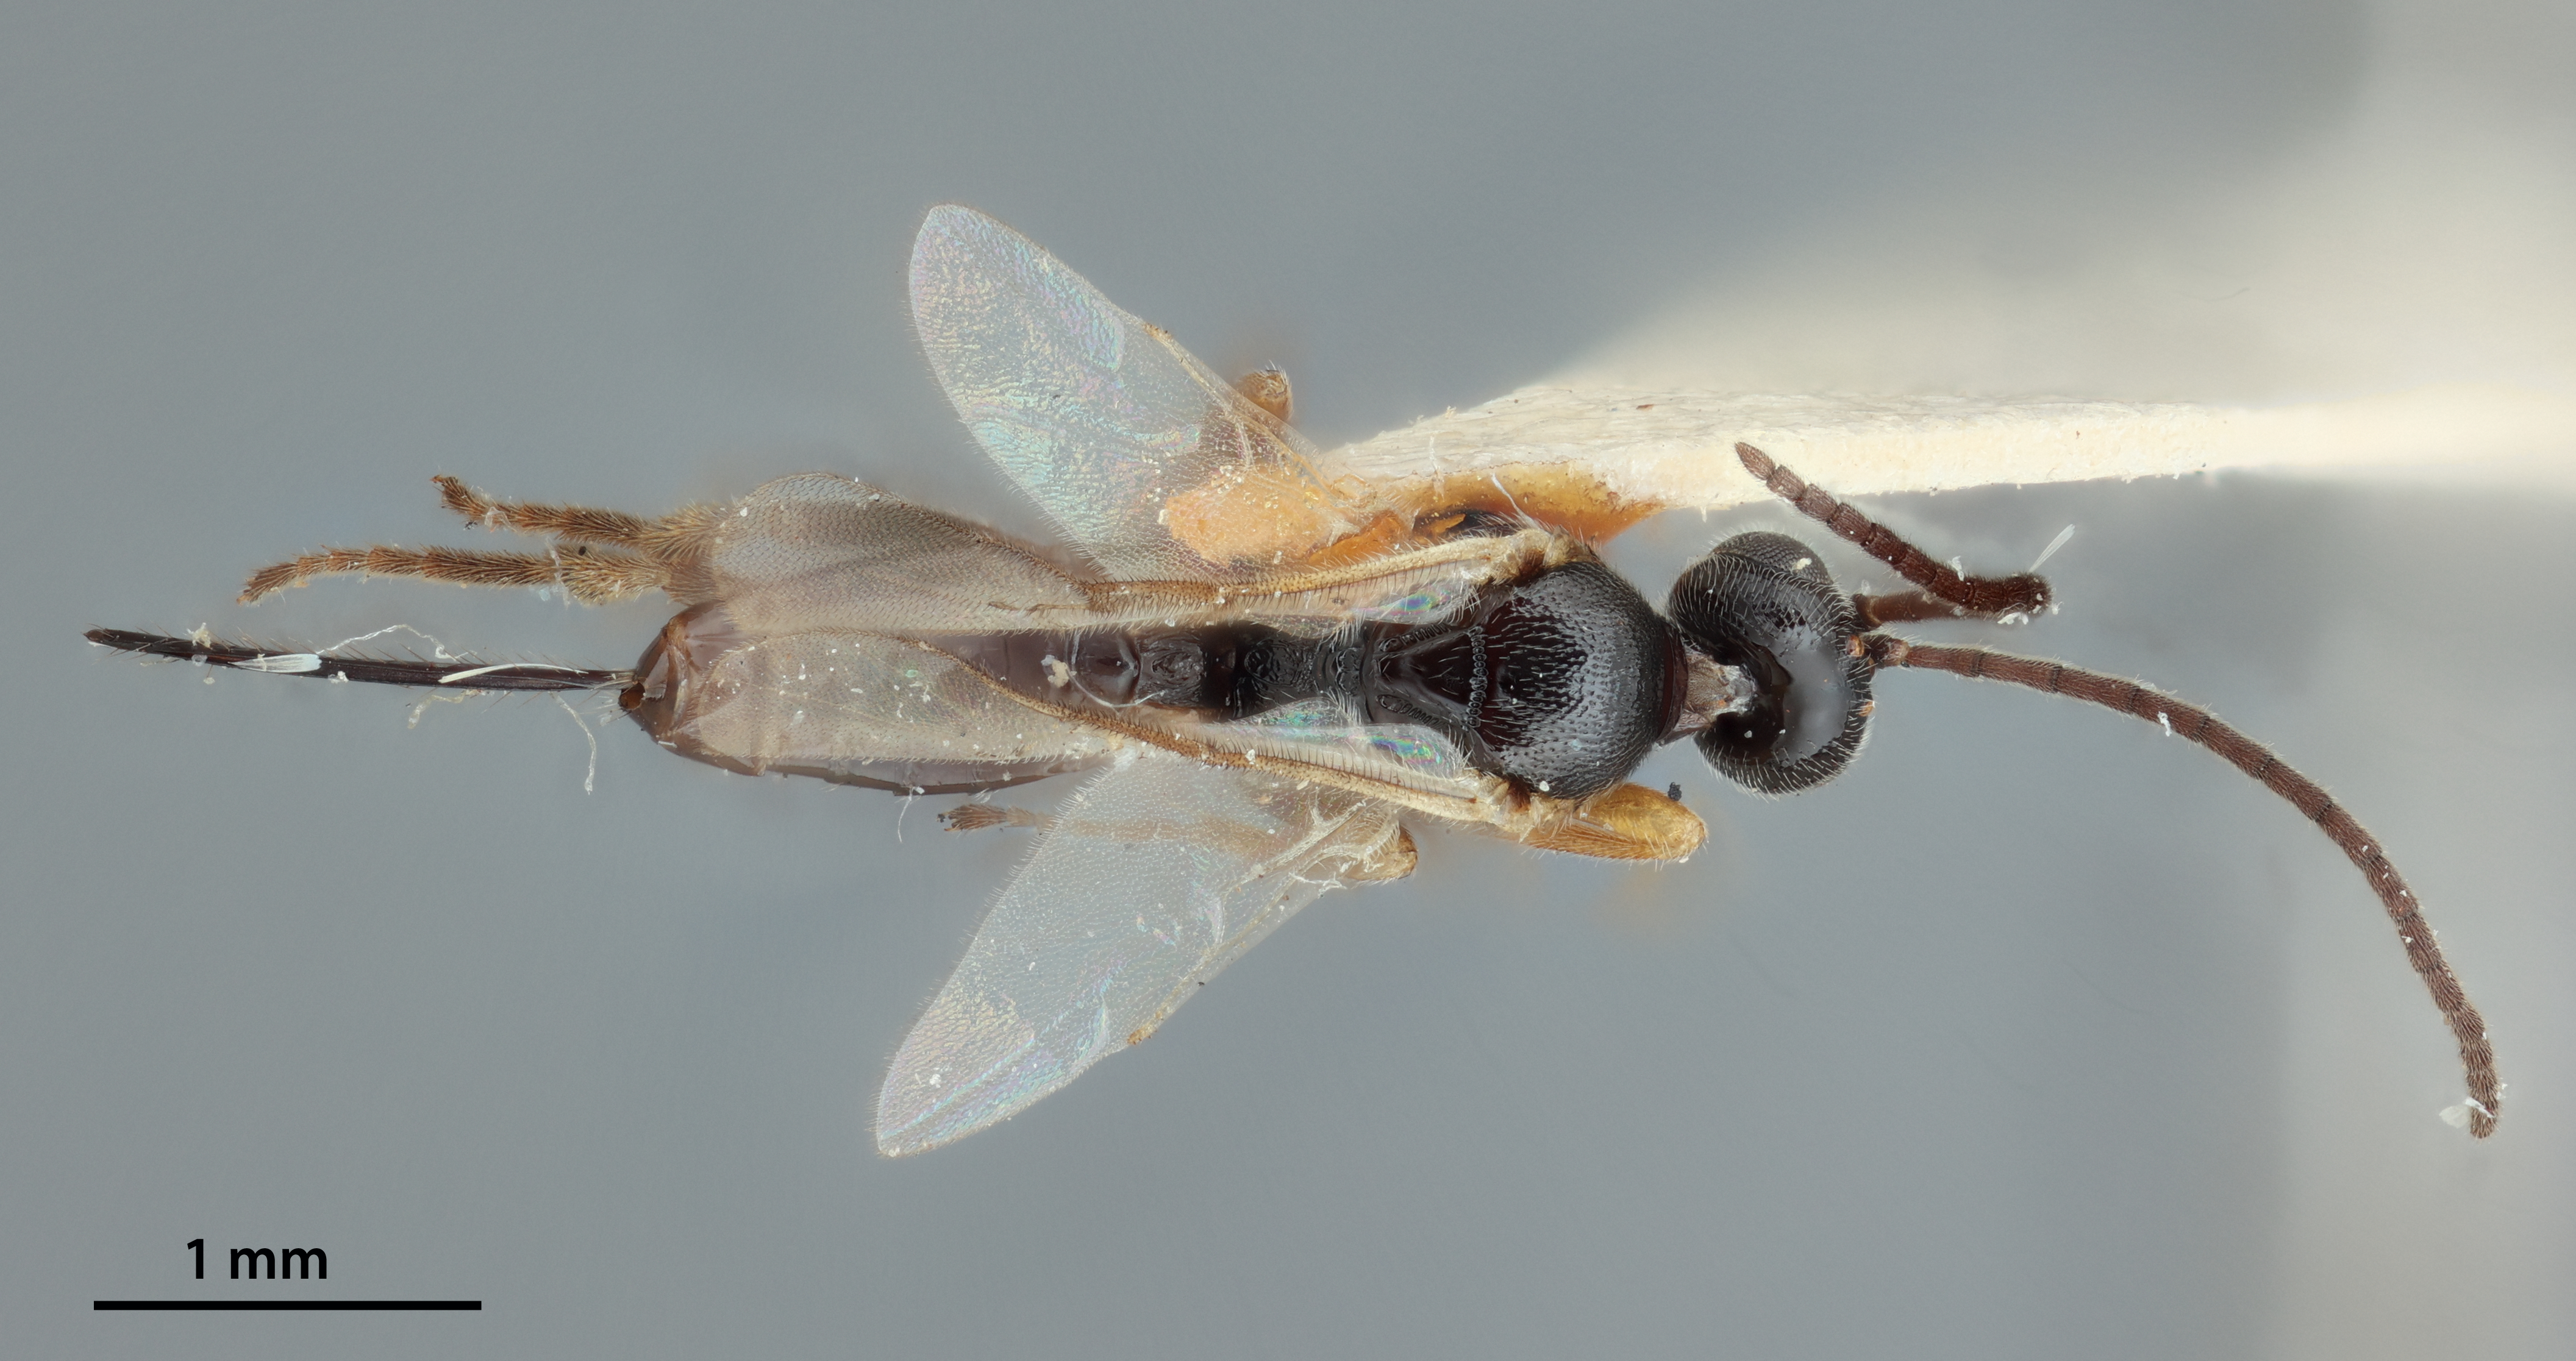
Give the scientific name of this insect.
Apanteles minator
